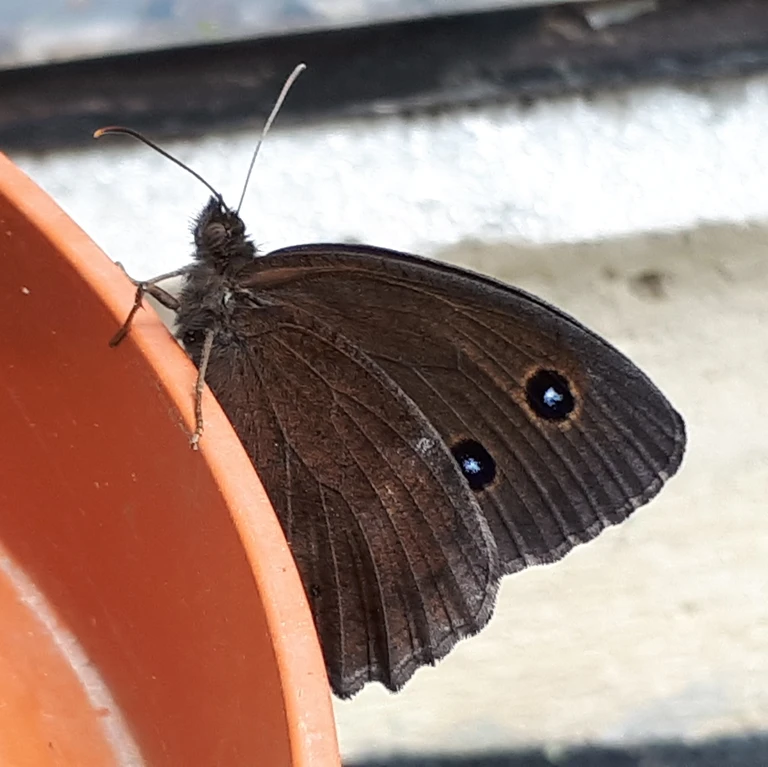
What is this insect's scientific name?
Minois dryas
